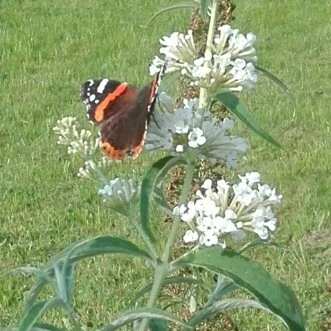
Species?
Vanessa atalanta
